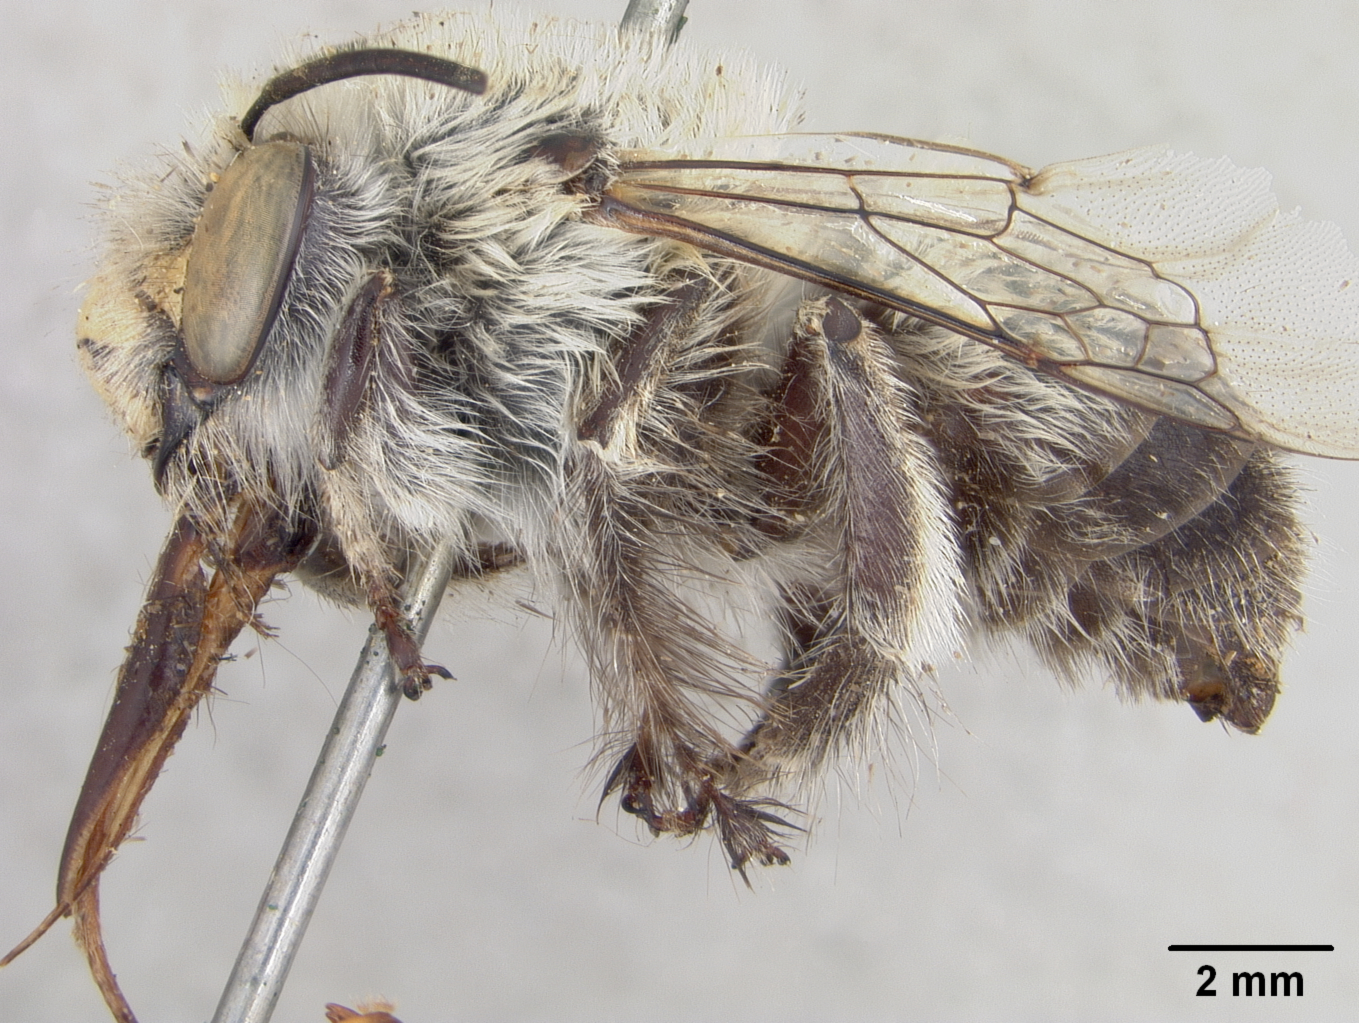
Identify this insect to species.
Anthophora porterae
